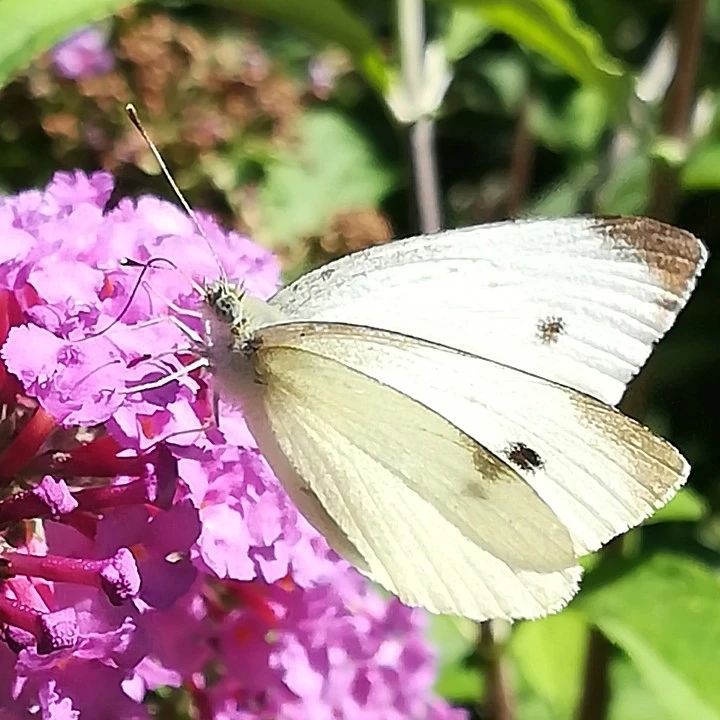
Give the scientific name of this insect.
Pieris rapae
